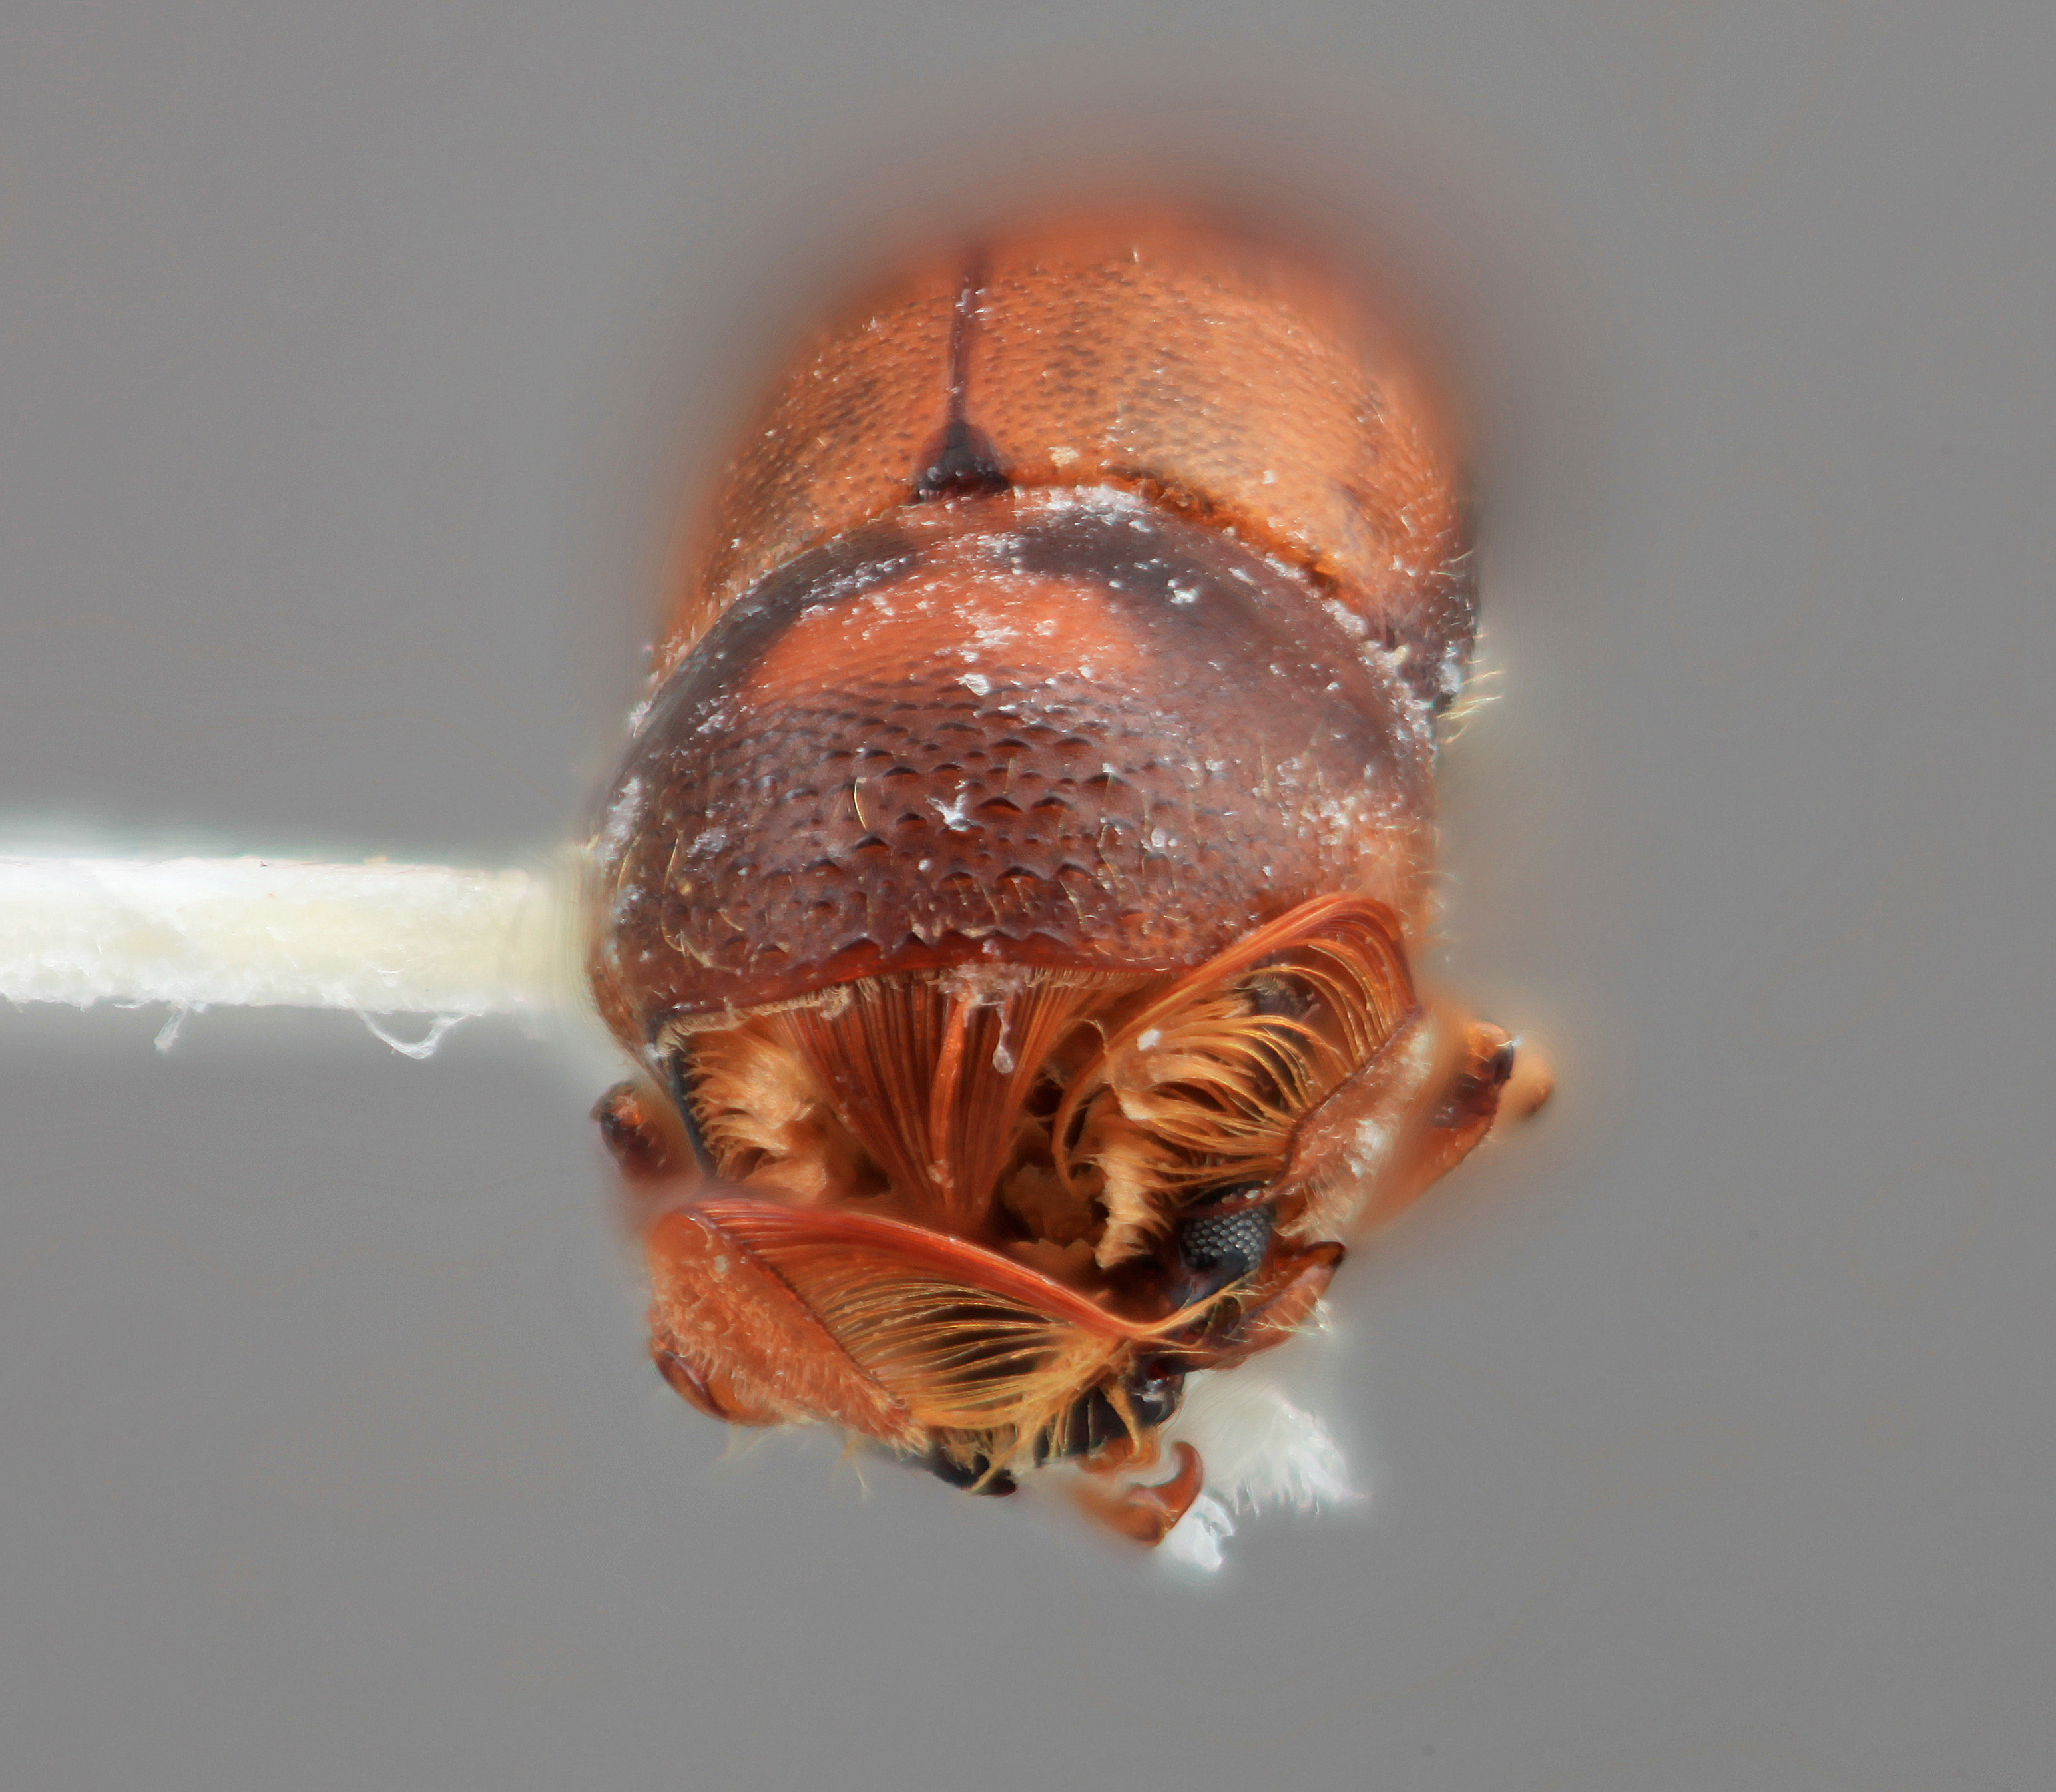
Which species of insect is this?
Corthylus attenuatus
